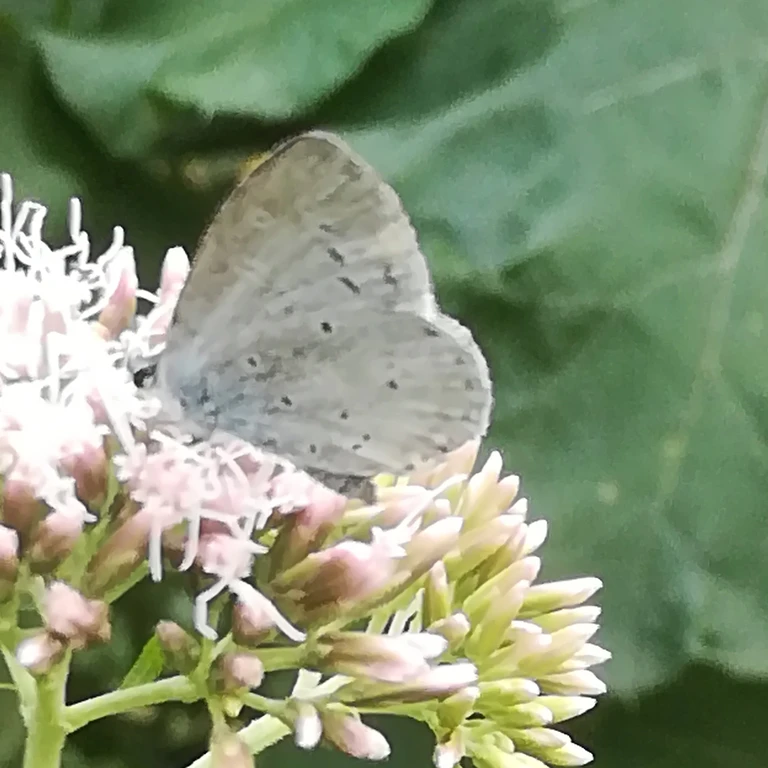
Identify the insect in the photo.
Celastrina argiolus
